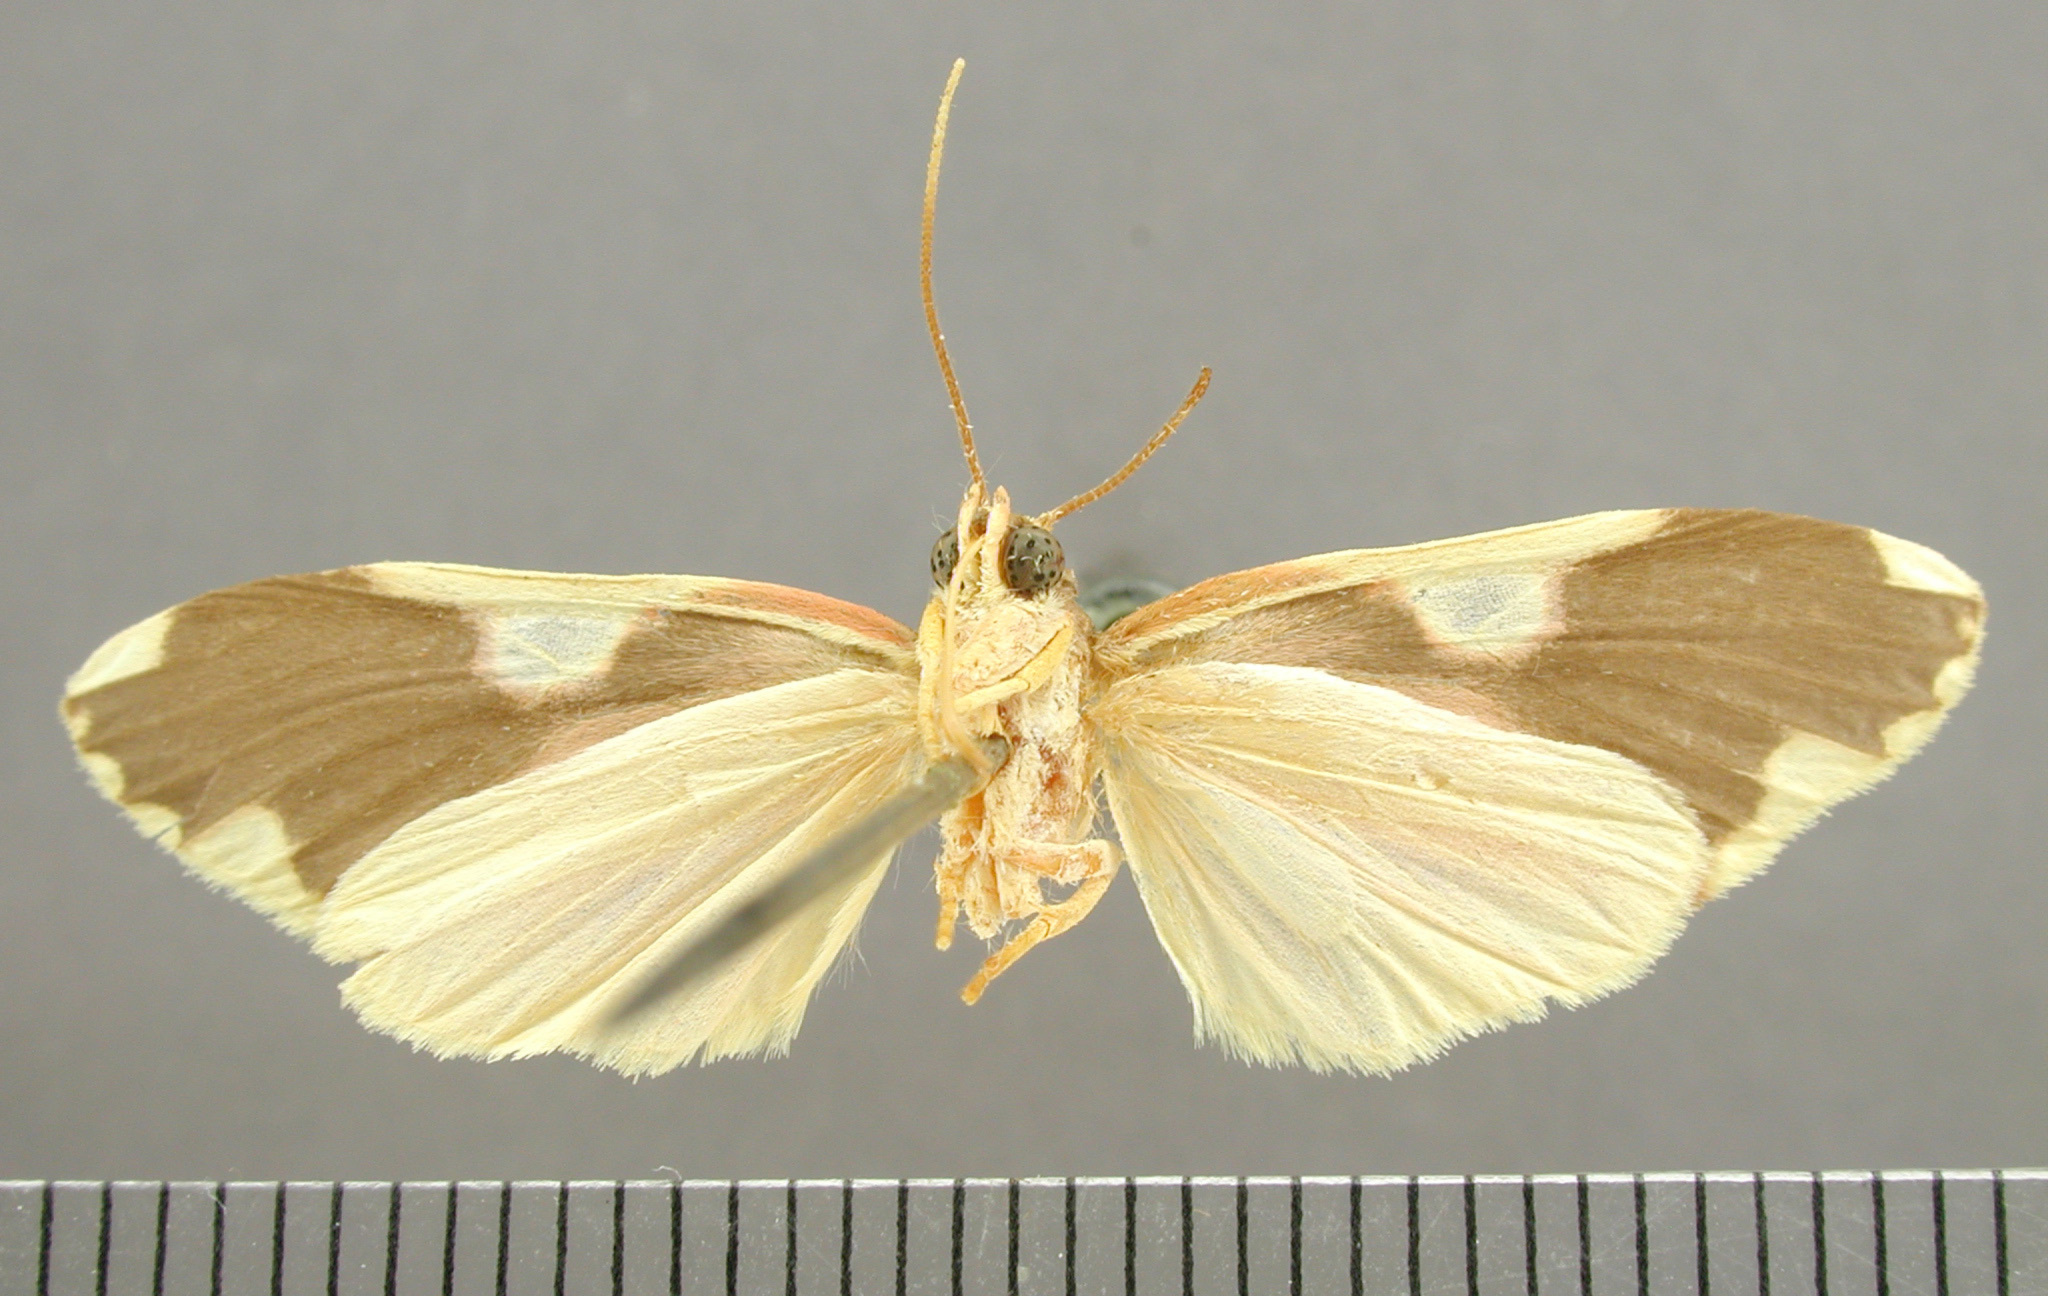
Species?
Paranerita niobe
